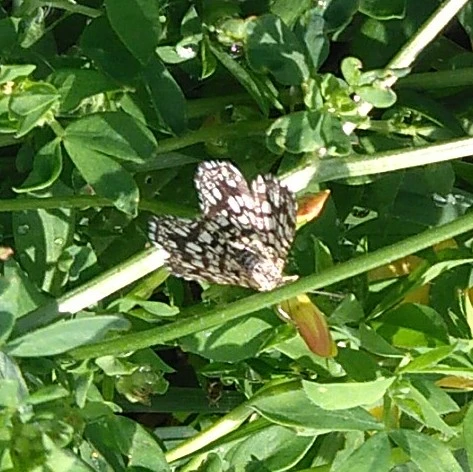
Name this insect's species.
Chiasmia clathrata
